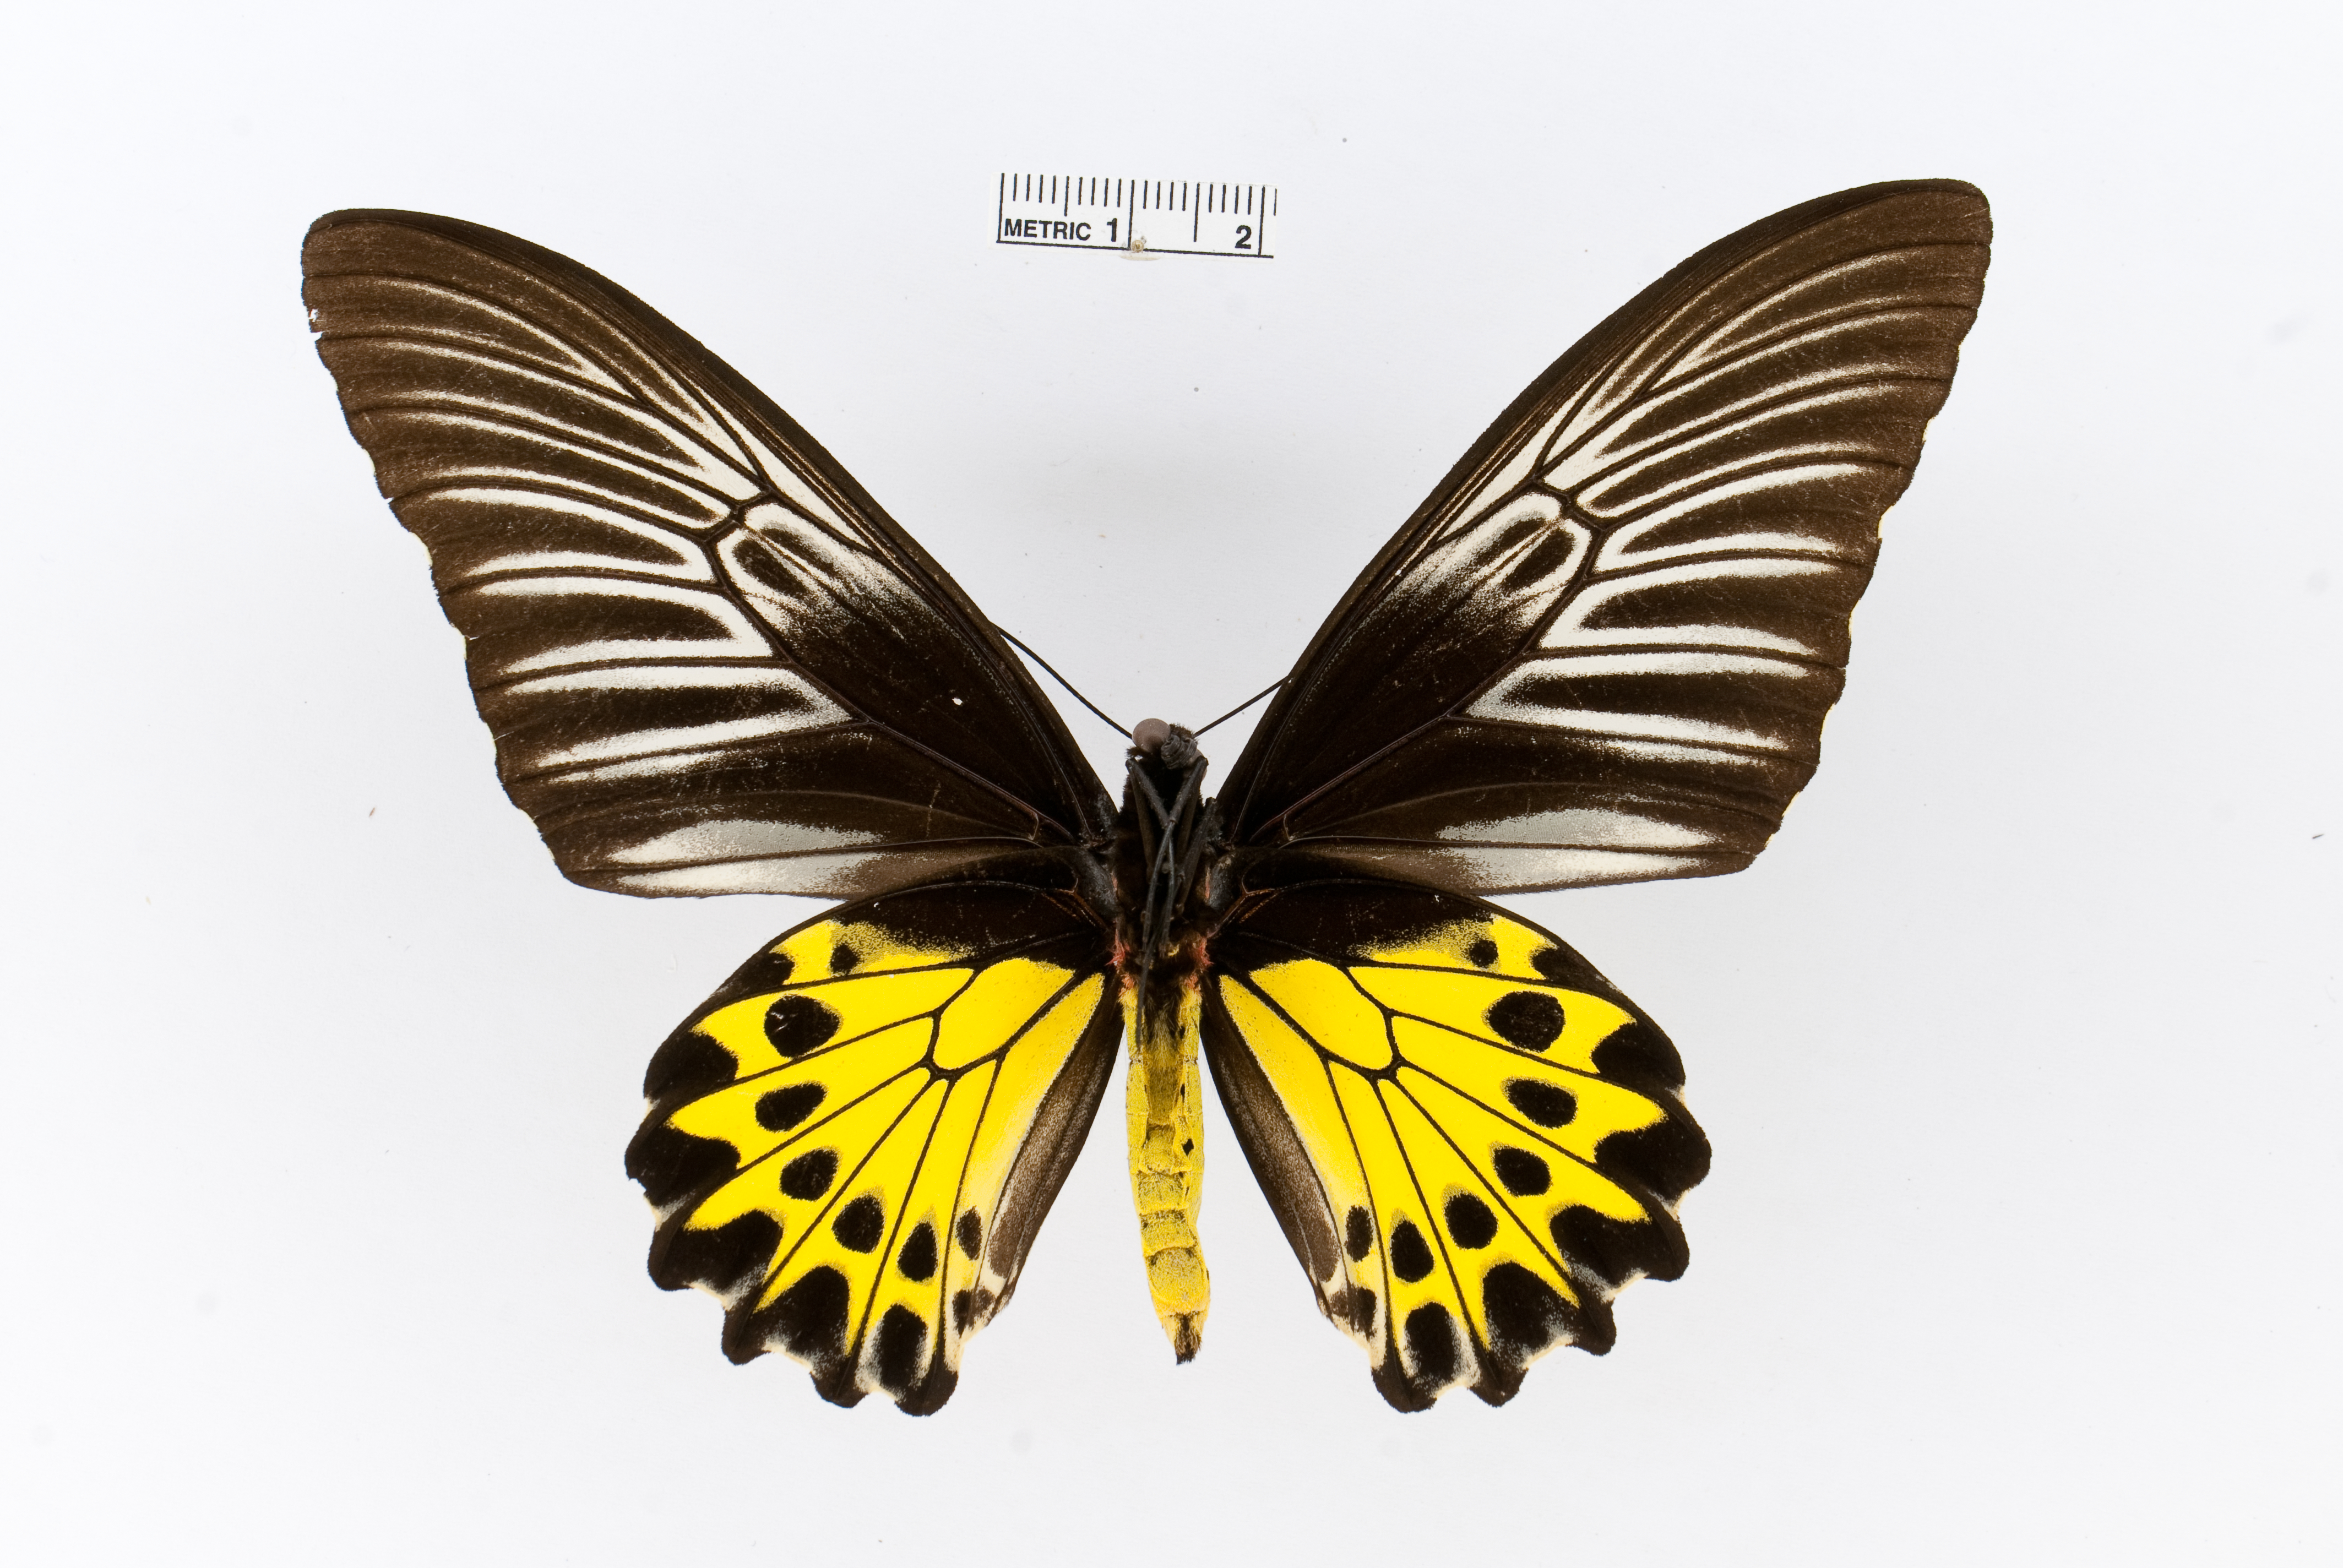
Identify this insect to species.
Troides helena
